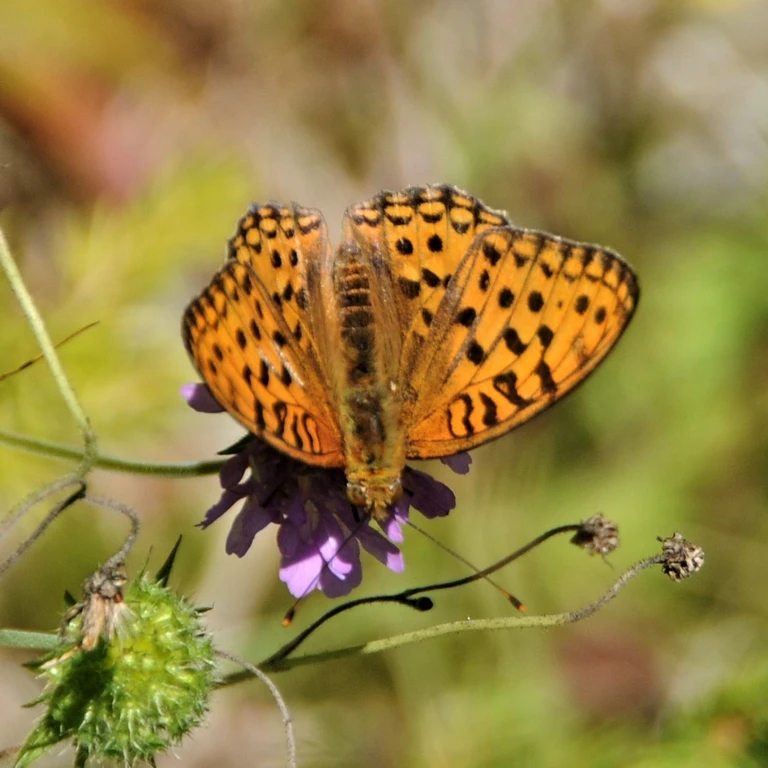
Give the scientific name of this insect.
Fabriciana adippe
